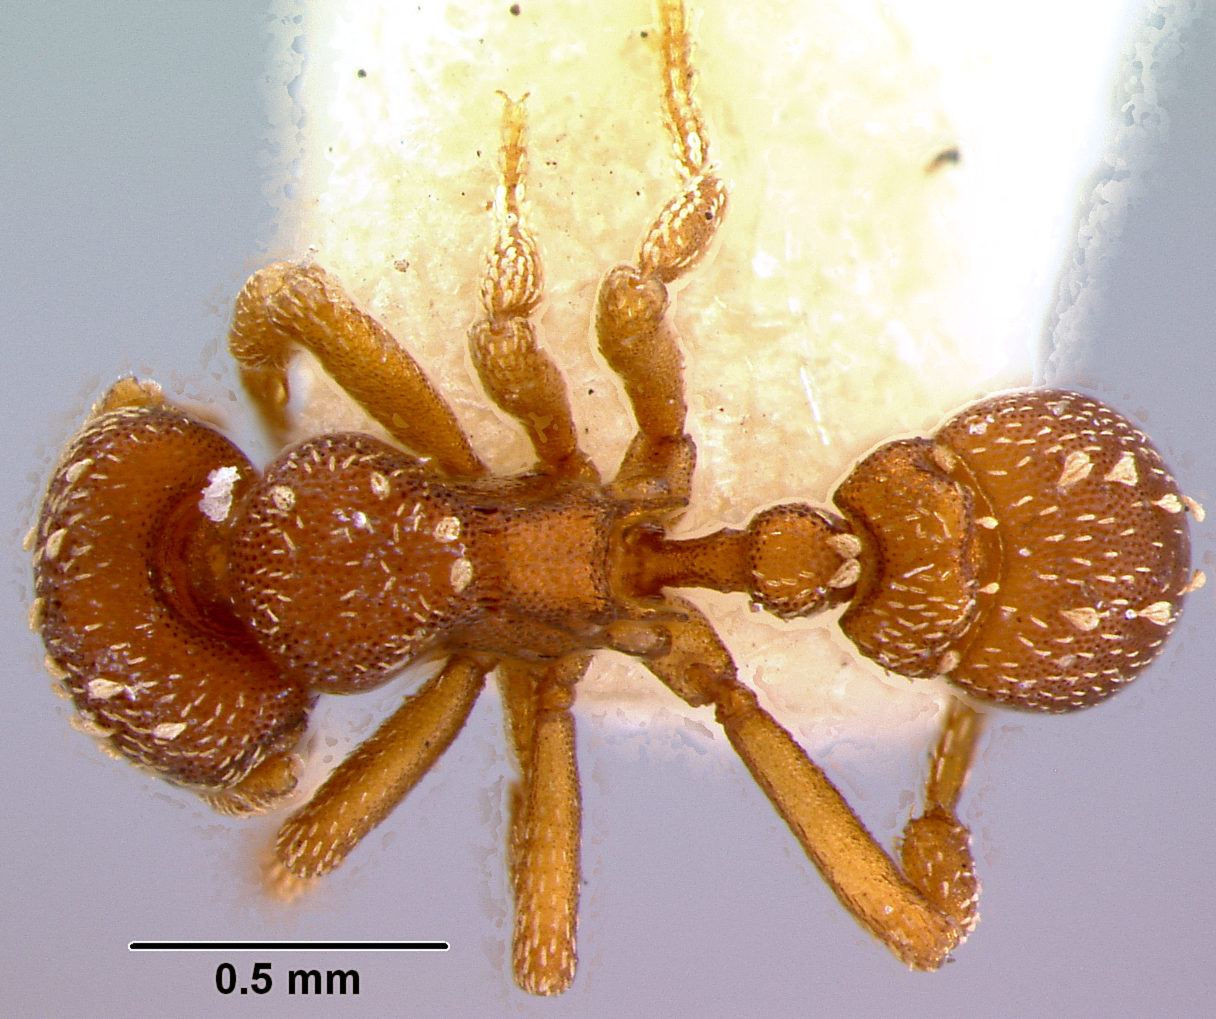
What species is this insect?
Rhopalothrix amoena
